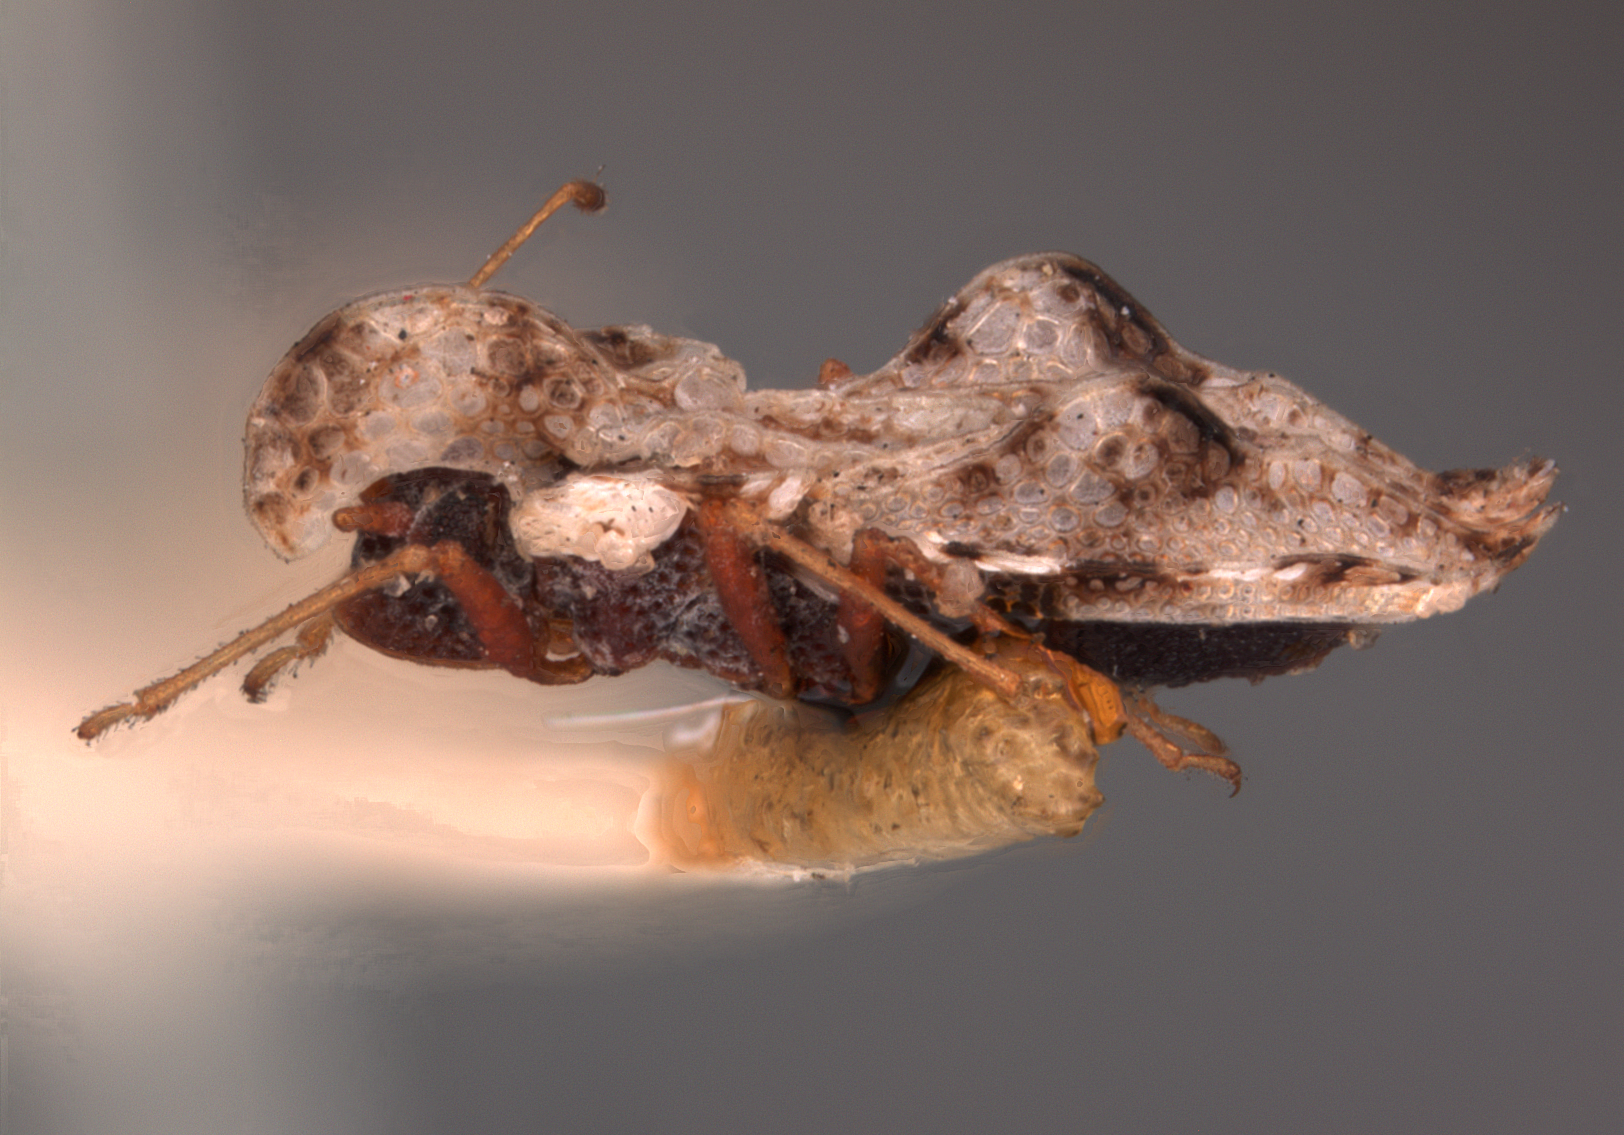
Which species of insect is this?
Dolichocysta densata
